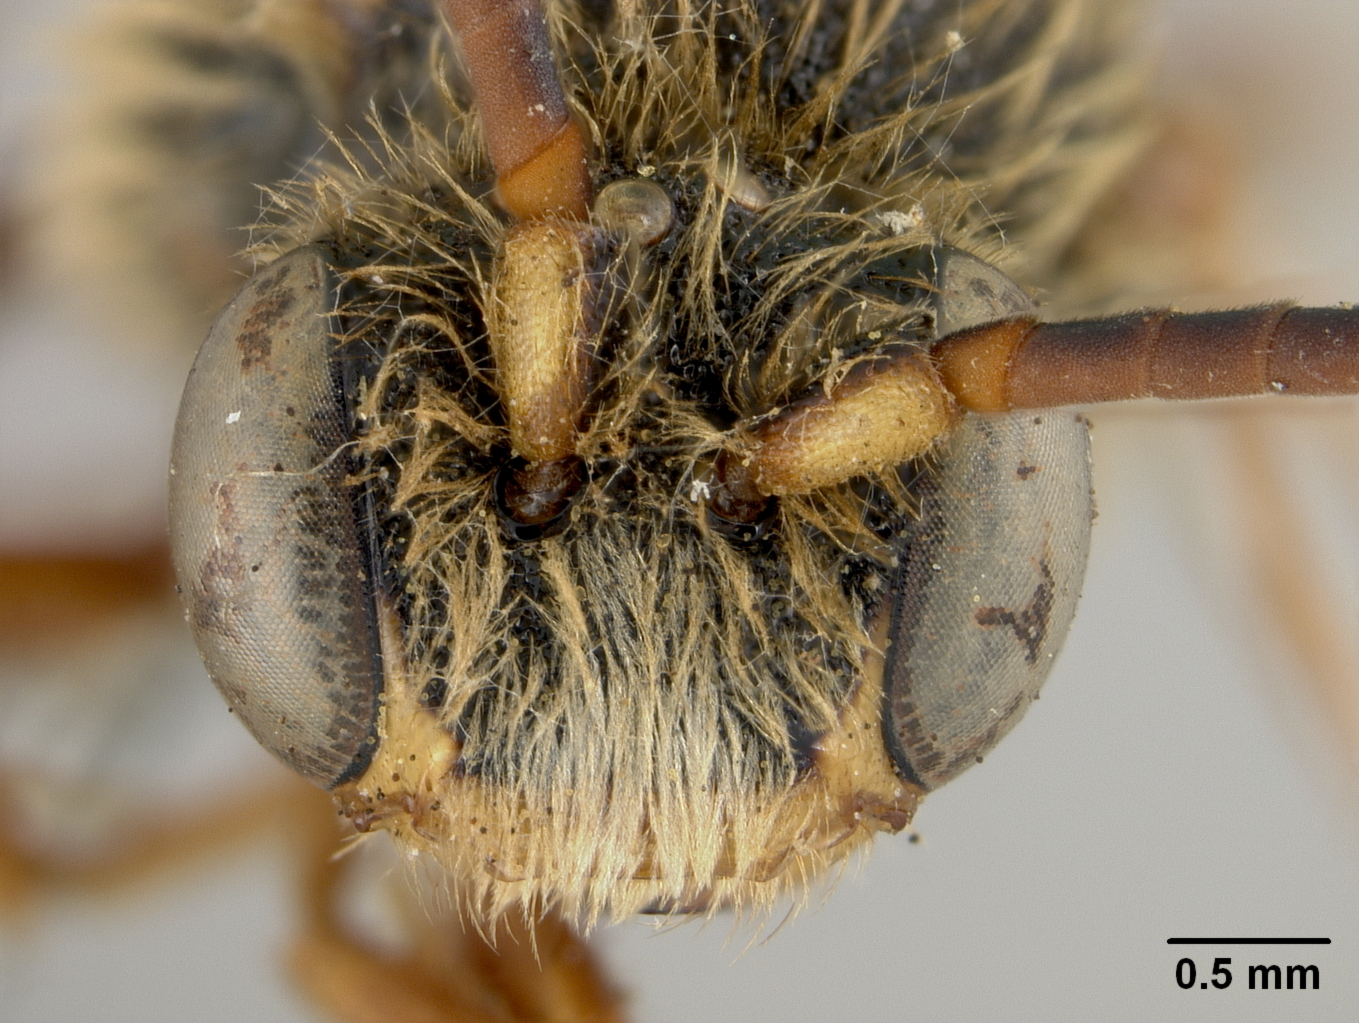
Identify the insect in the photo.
Nomada calloptera
